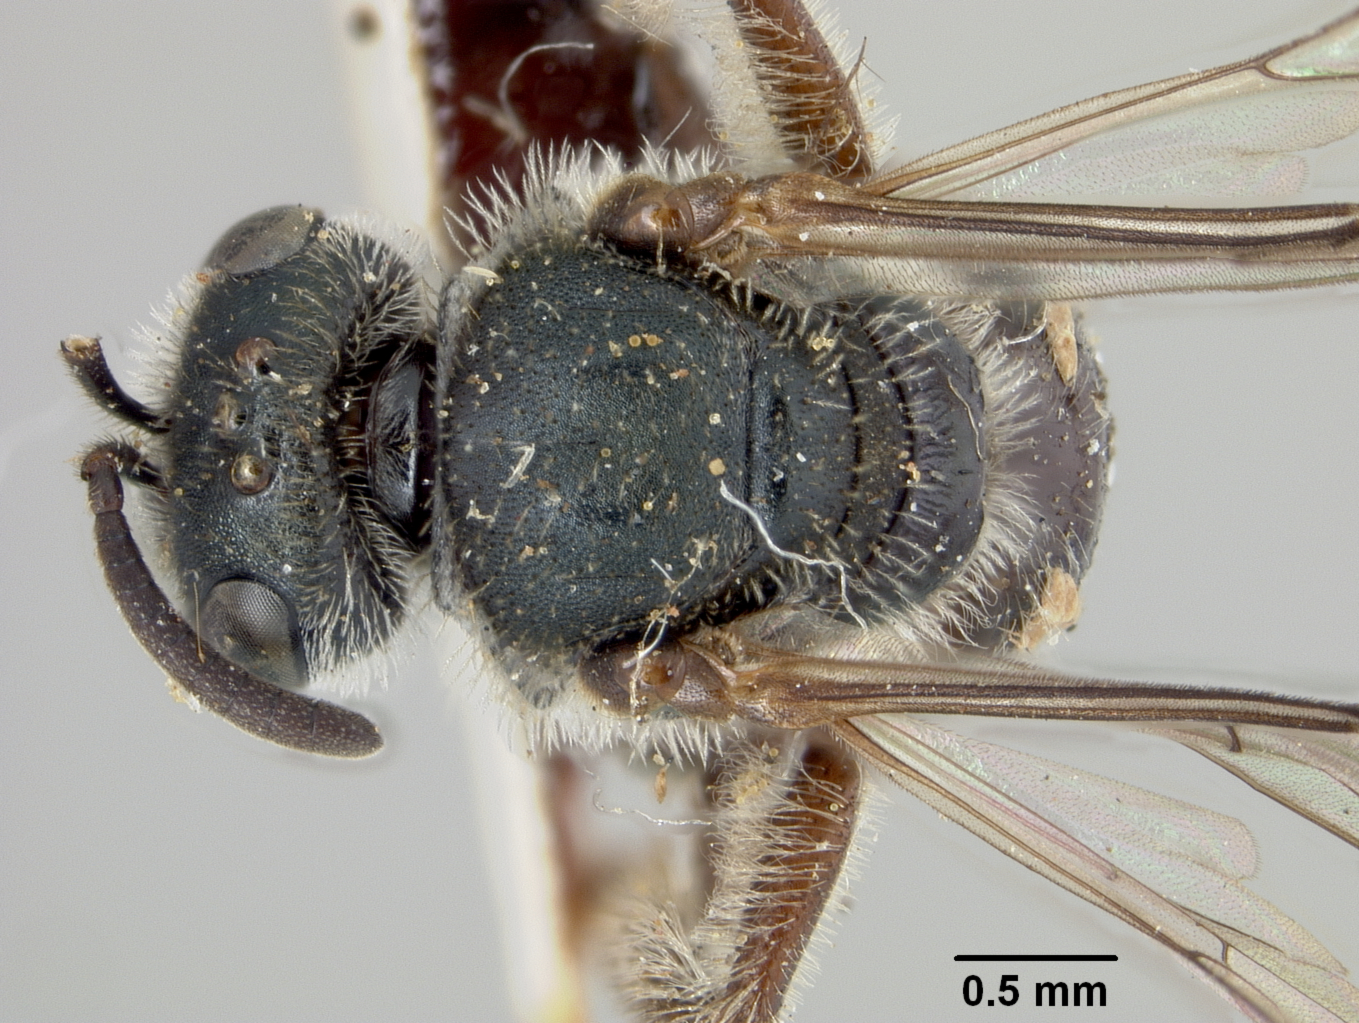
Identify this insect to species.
Halictus indistinctus
